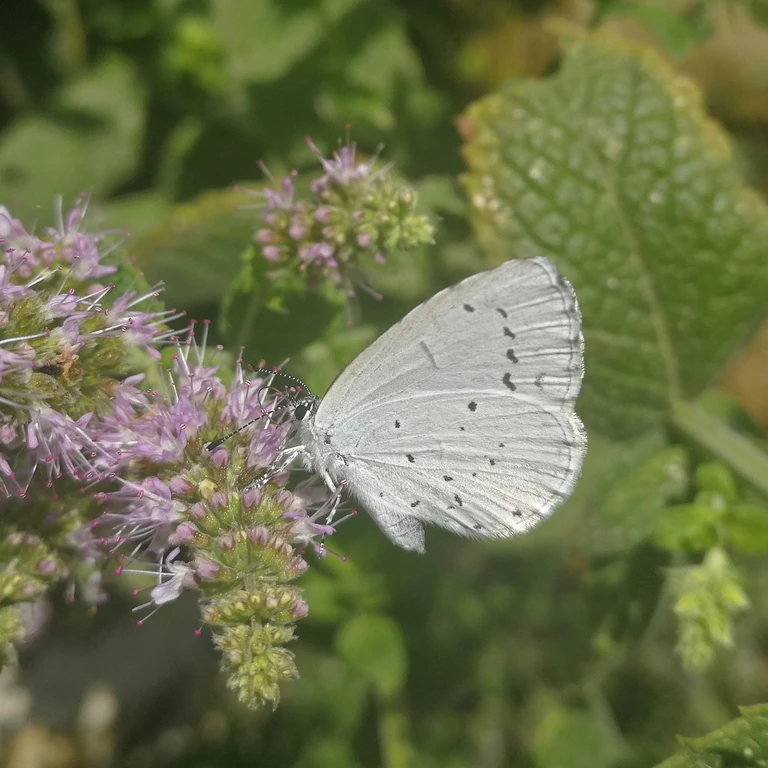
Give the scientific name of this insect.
Celastrina argiolus
